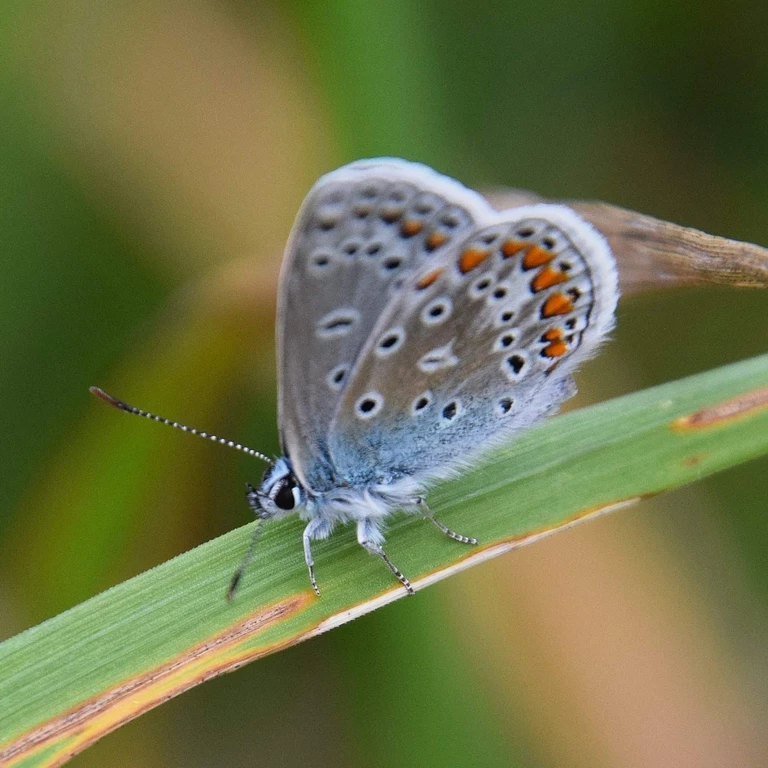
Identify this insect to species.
Polyommatus icarus
